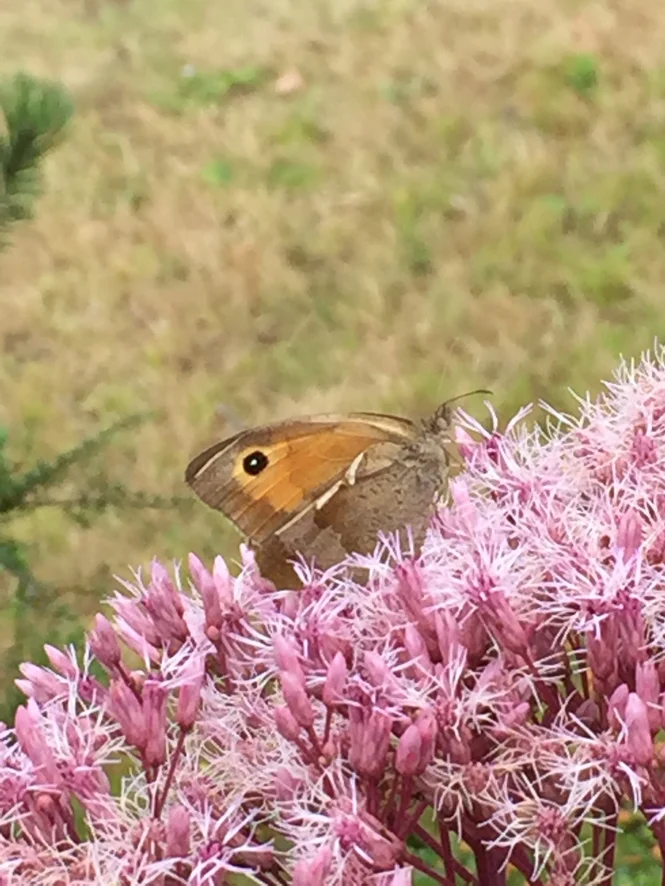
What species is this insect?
Maniola jurtina
